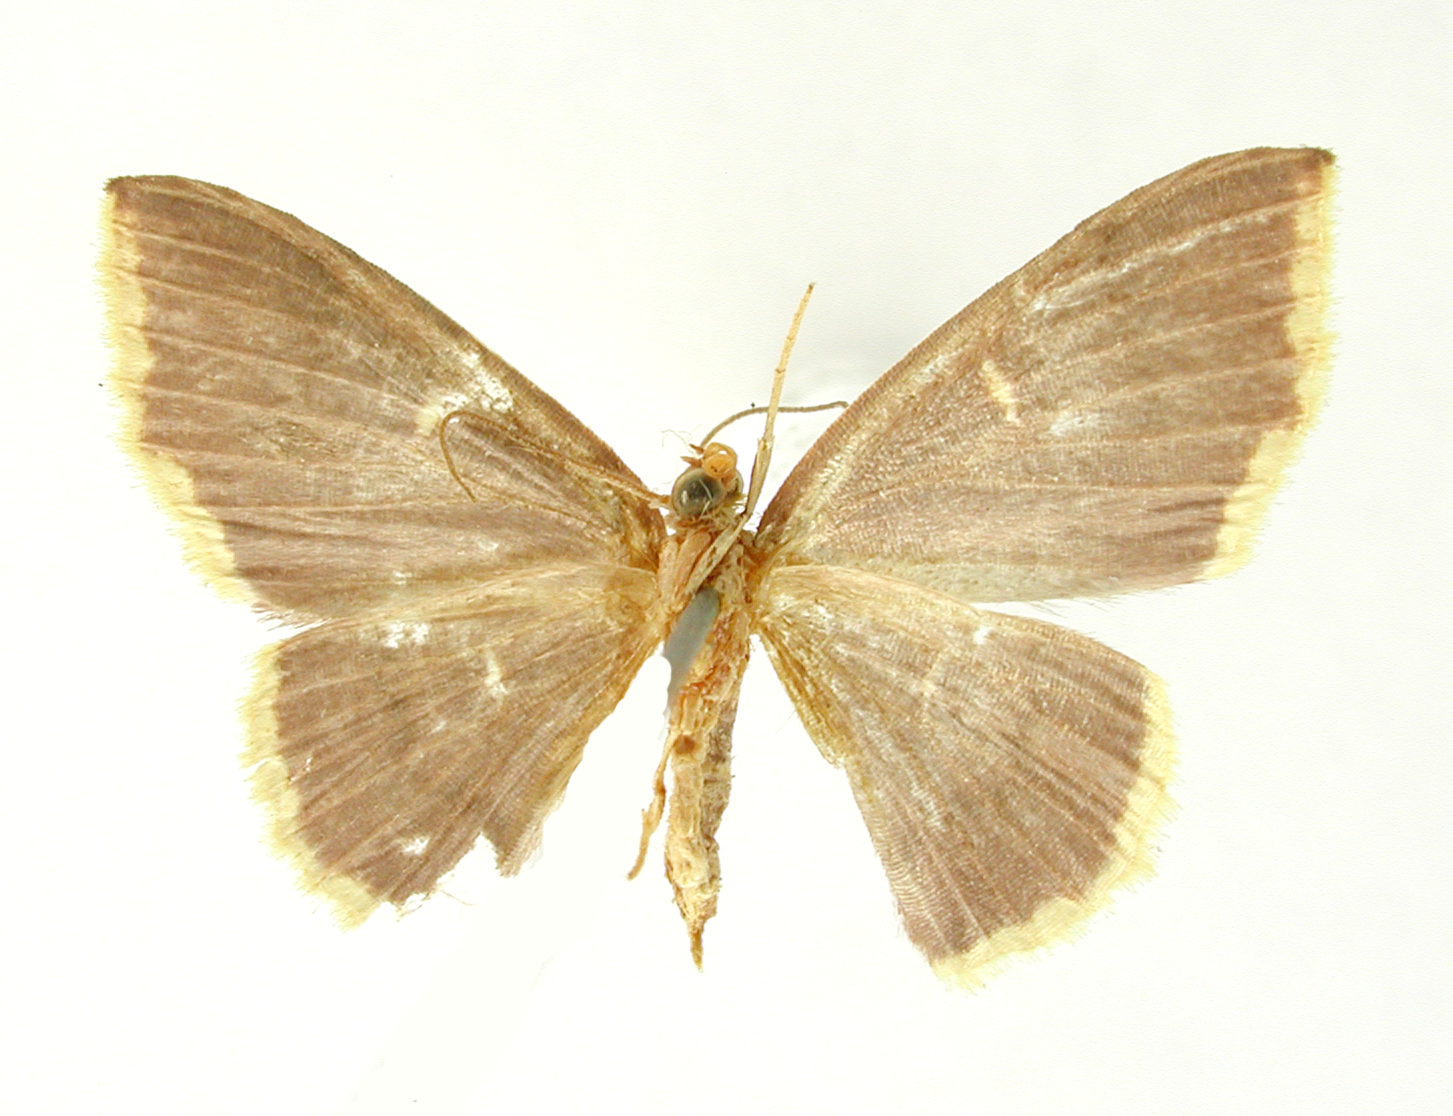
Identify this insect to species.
Tricentra flavistigma
